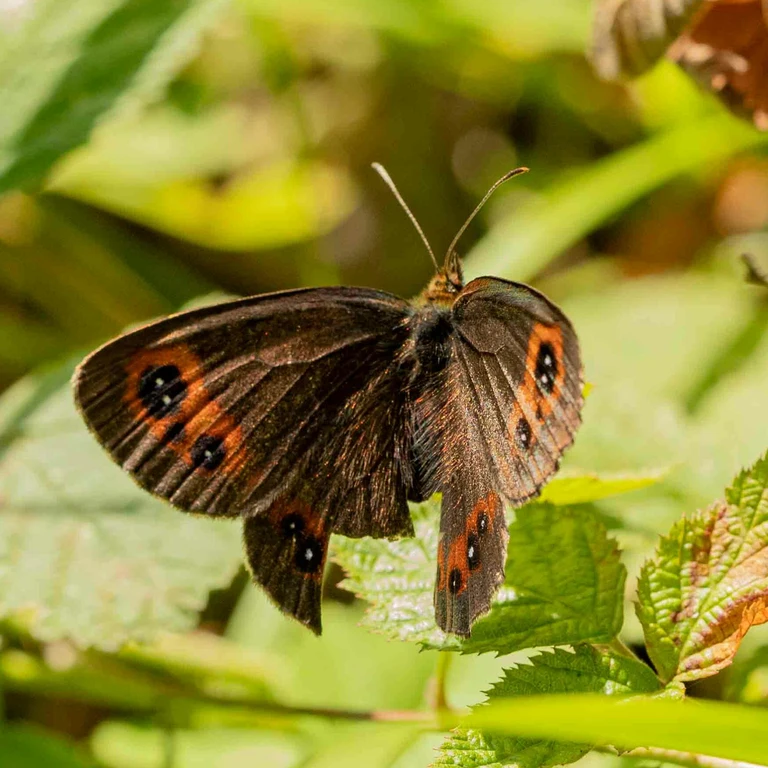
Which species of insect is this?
Erebia aethiops
